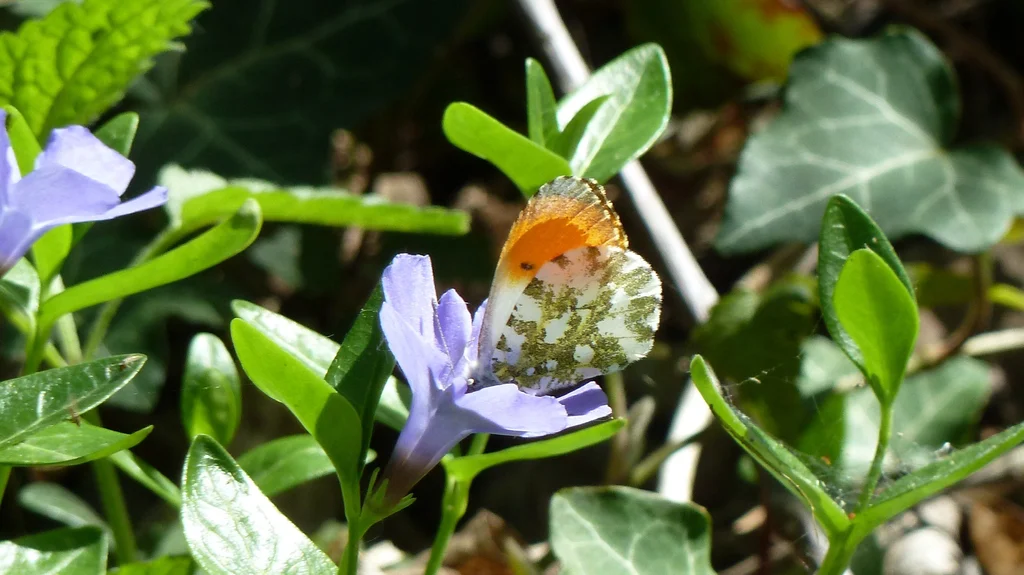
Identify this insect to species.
Anthocharis cardamines
